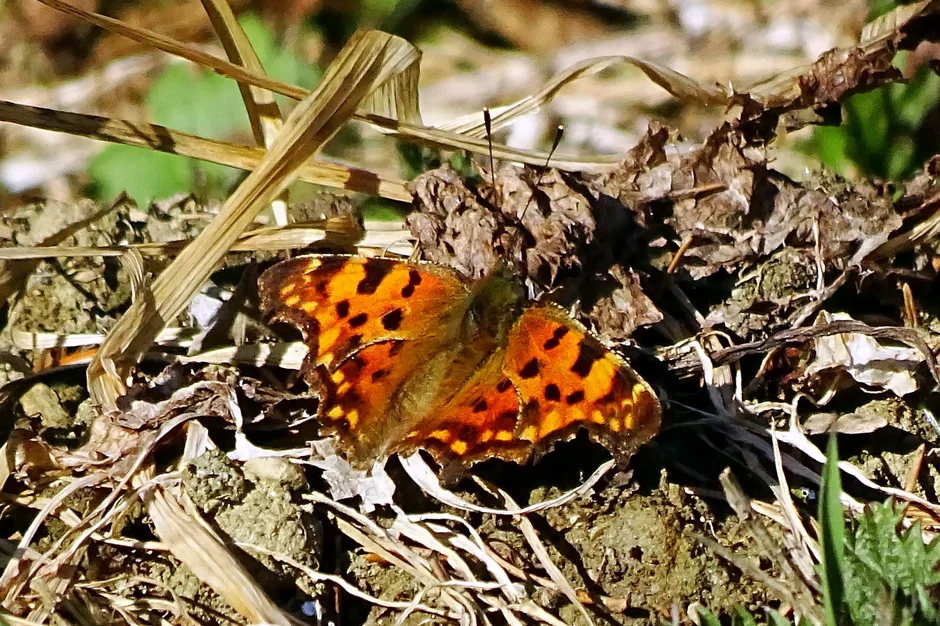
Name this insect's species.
Polygonia c-album
